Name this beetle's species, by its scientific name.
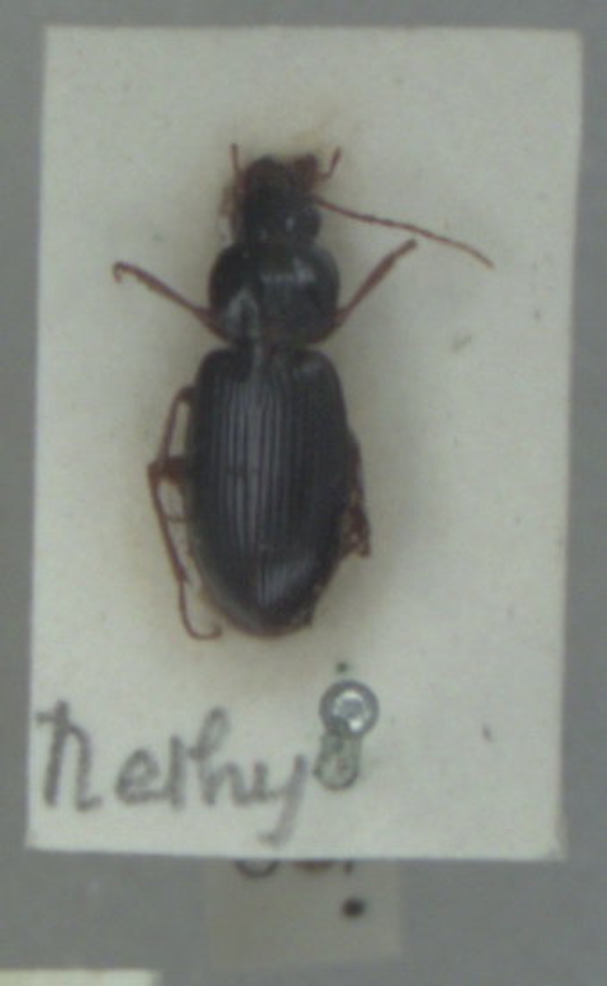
Synuchus vivalis
